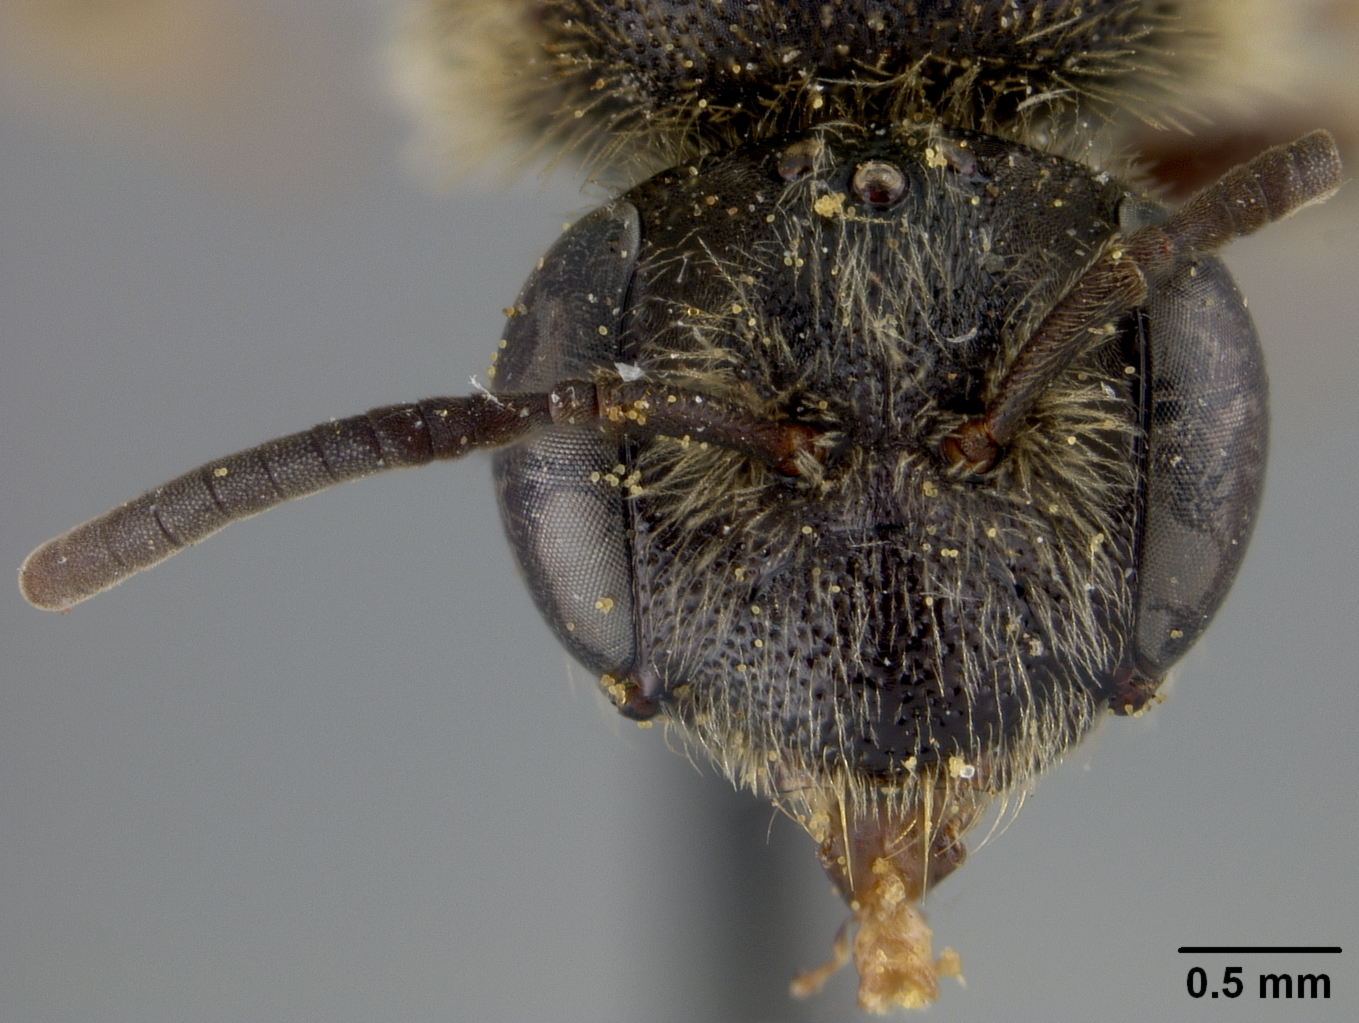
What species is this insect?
Andrena ilicis
